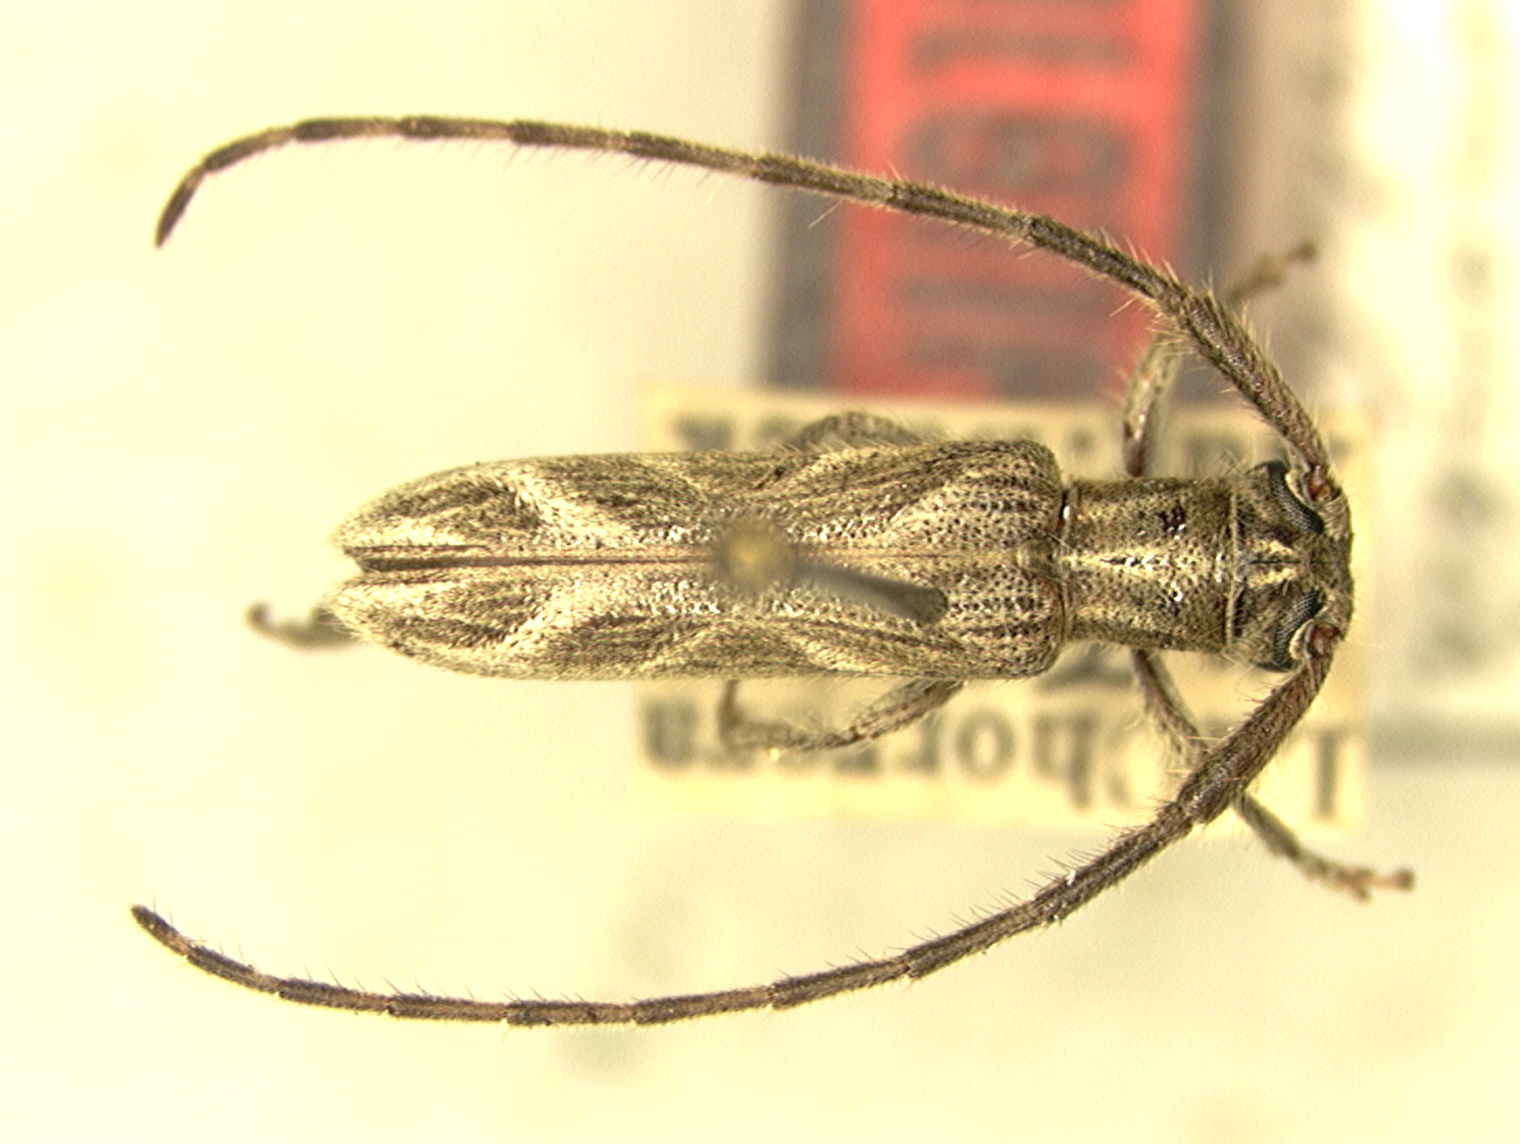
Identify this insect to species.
Aerenica panamensis (also Recchia hirsuta)
